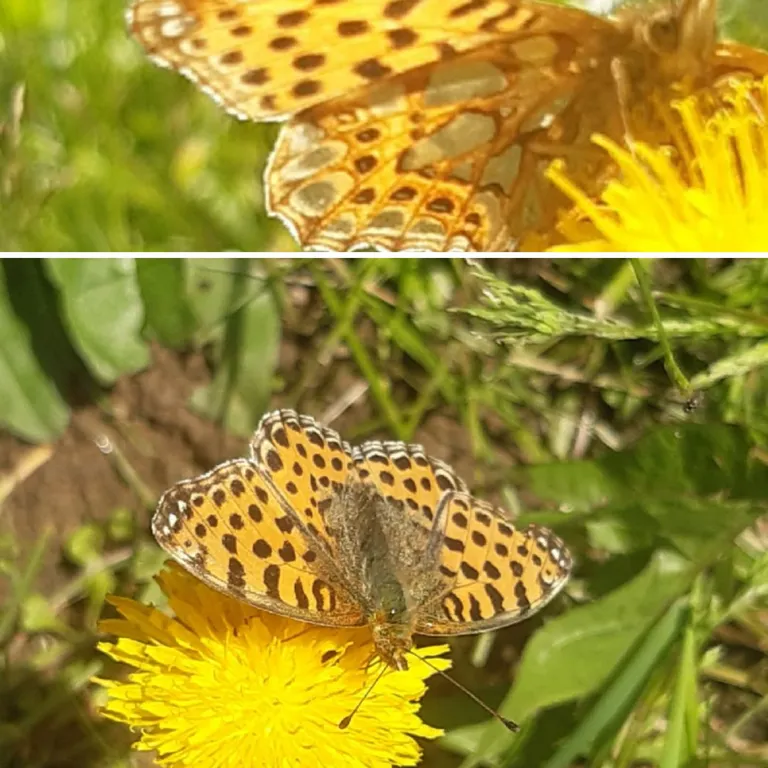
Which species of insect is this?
Issoria lathonia
